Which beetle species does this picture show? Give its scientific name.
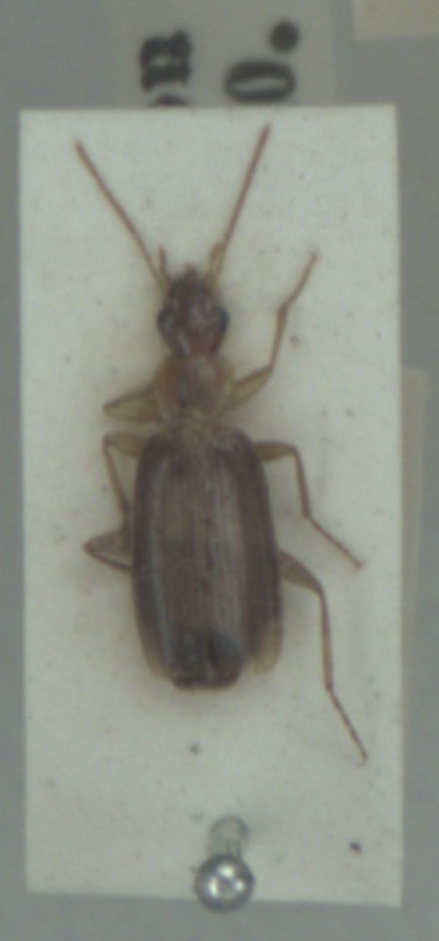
Dromius angustus
